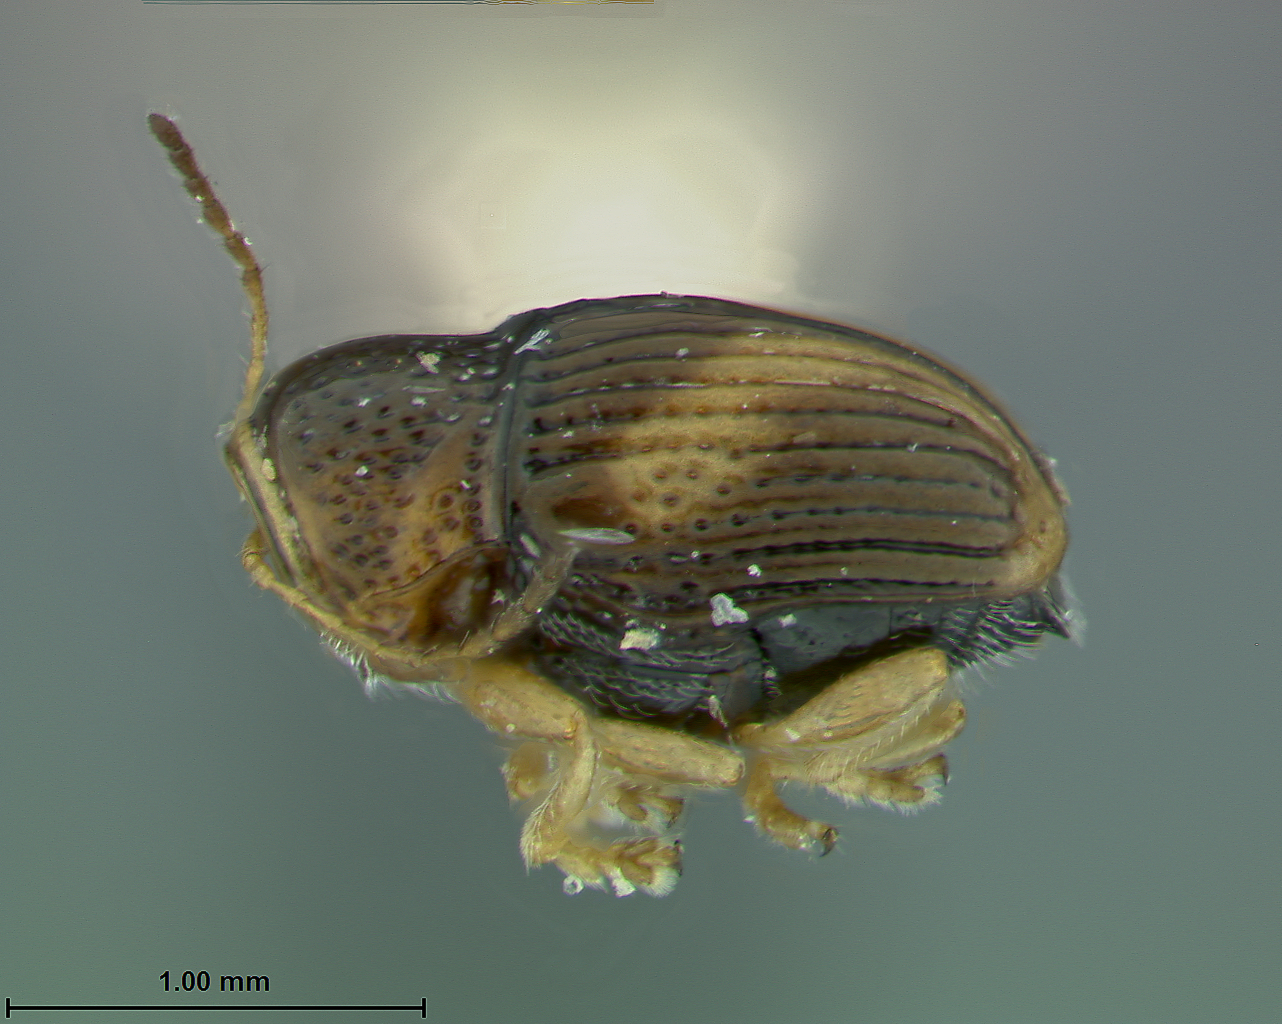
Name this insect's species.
Coenobius macarangae
